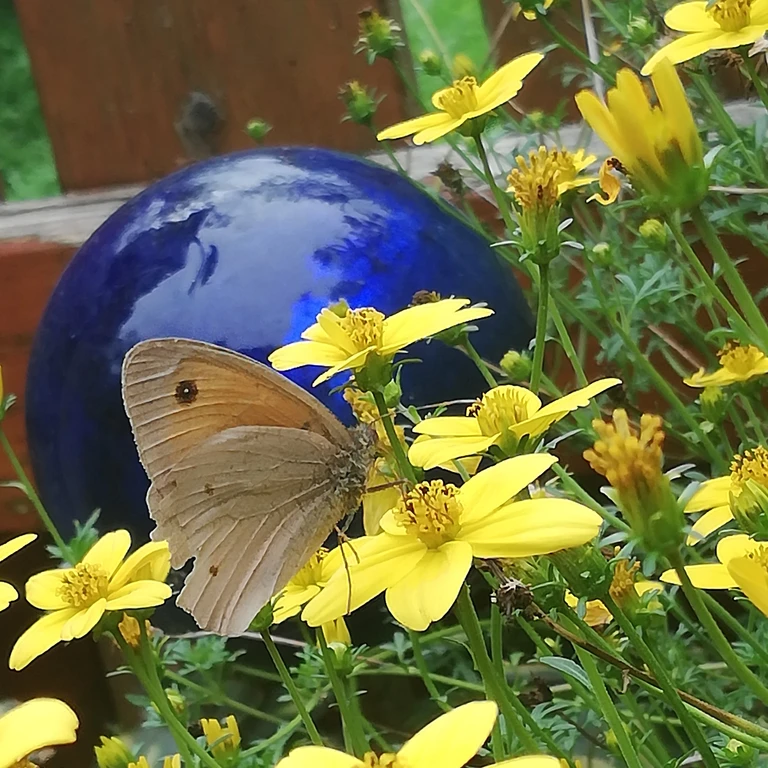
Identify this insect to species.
Maniola jurtina
